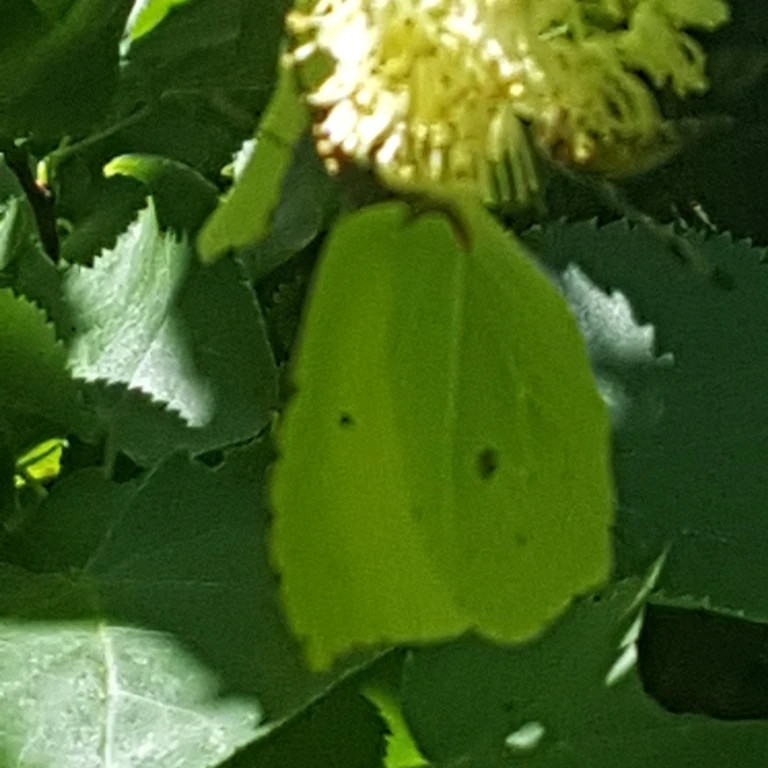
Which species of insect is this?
Gonepteryx rhamni
